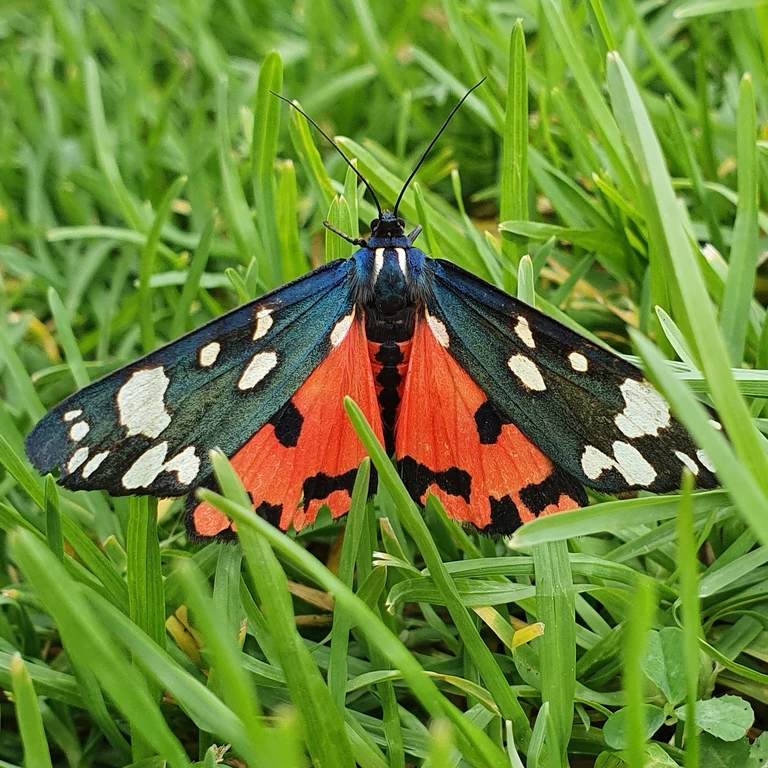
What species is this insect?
Callimorpha dominula
